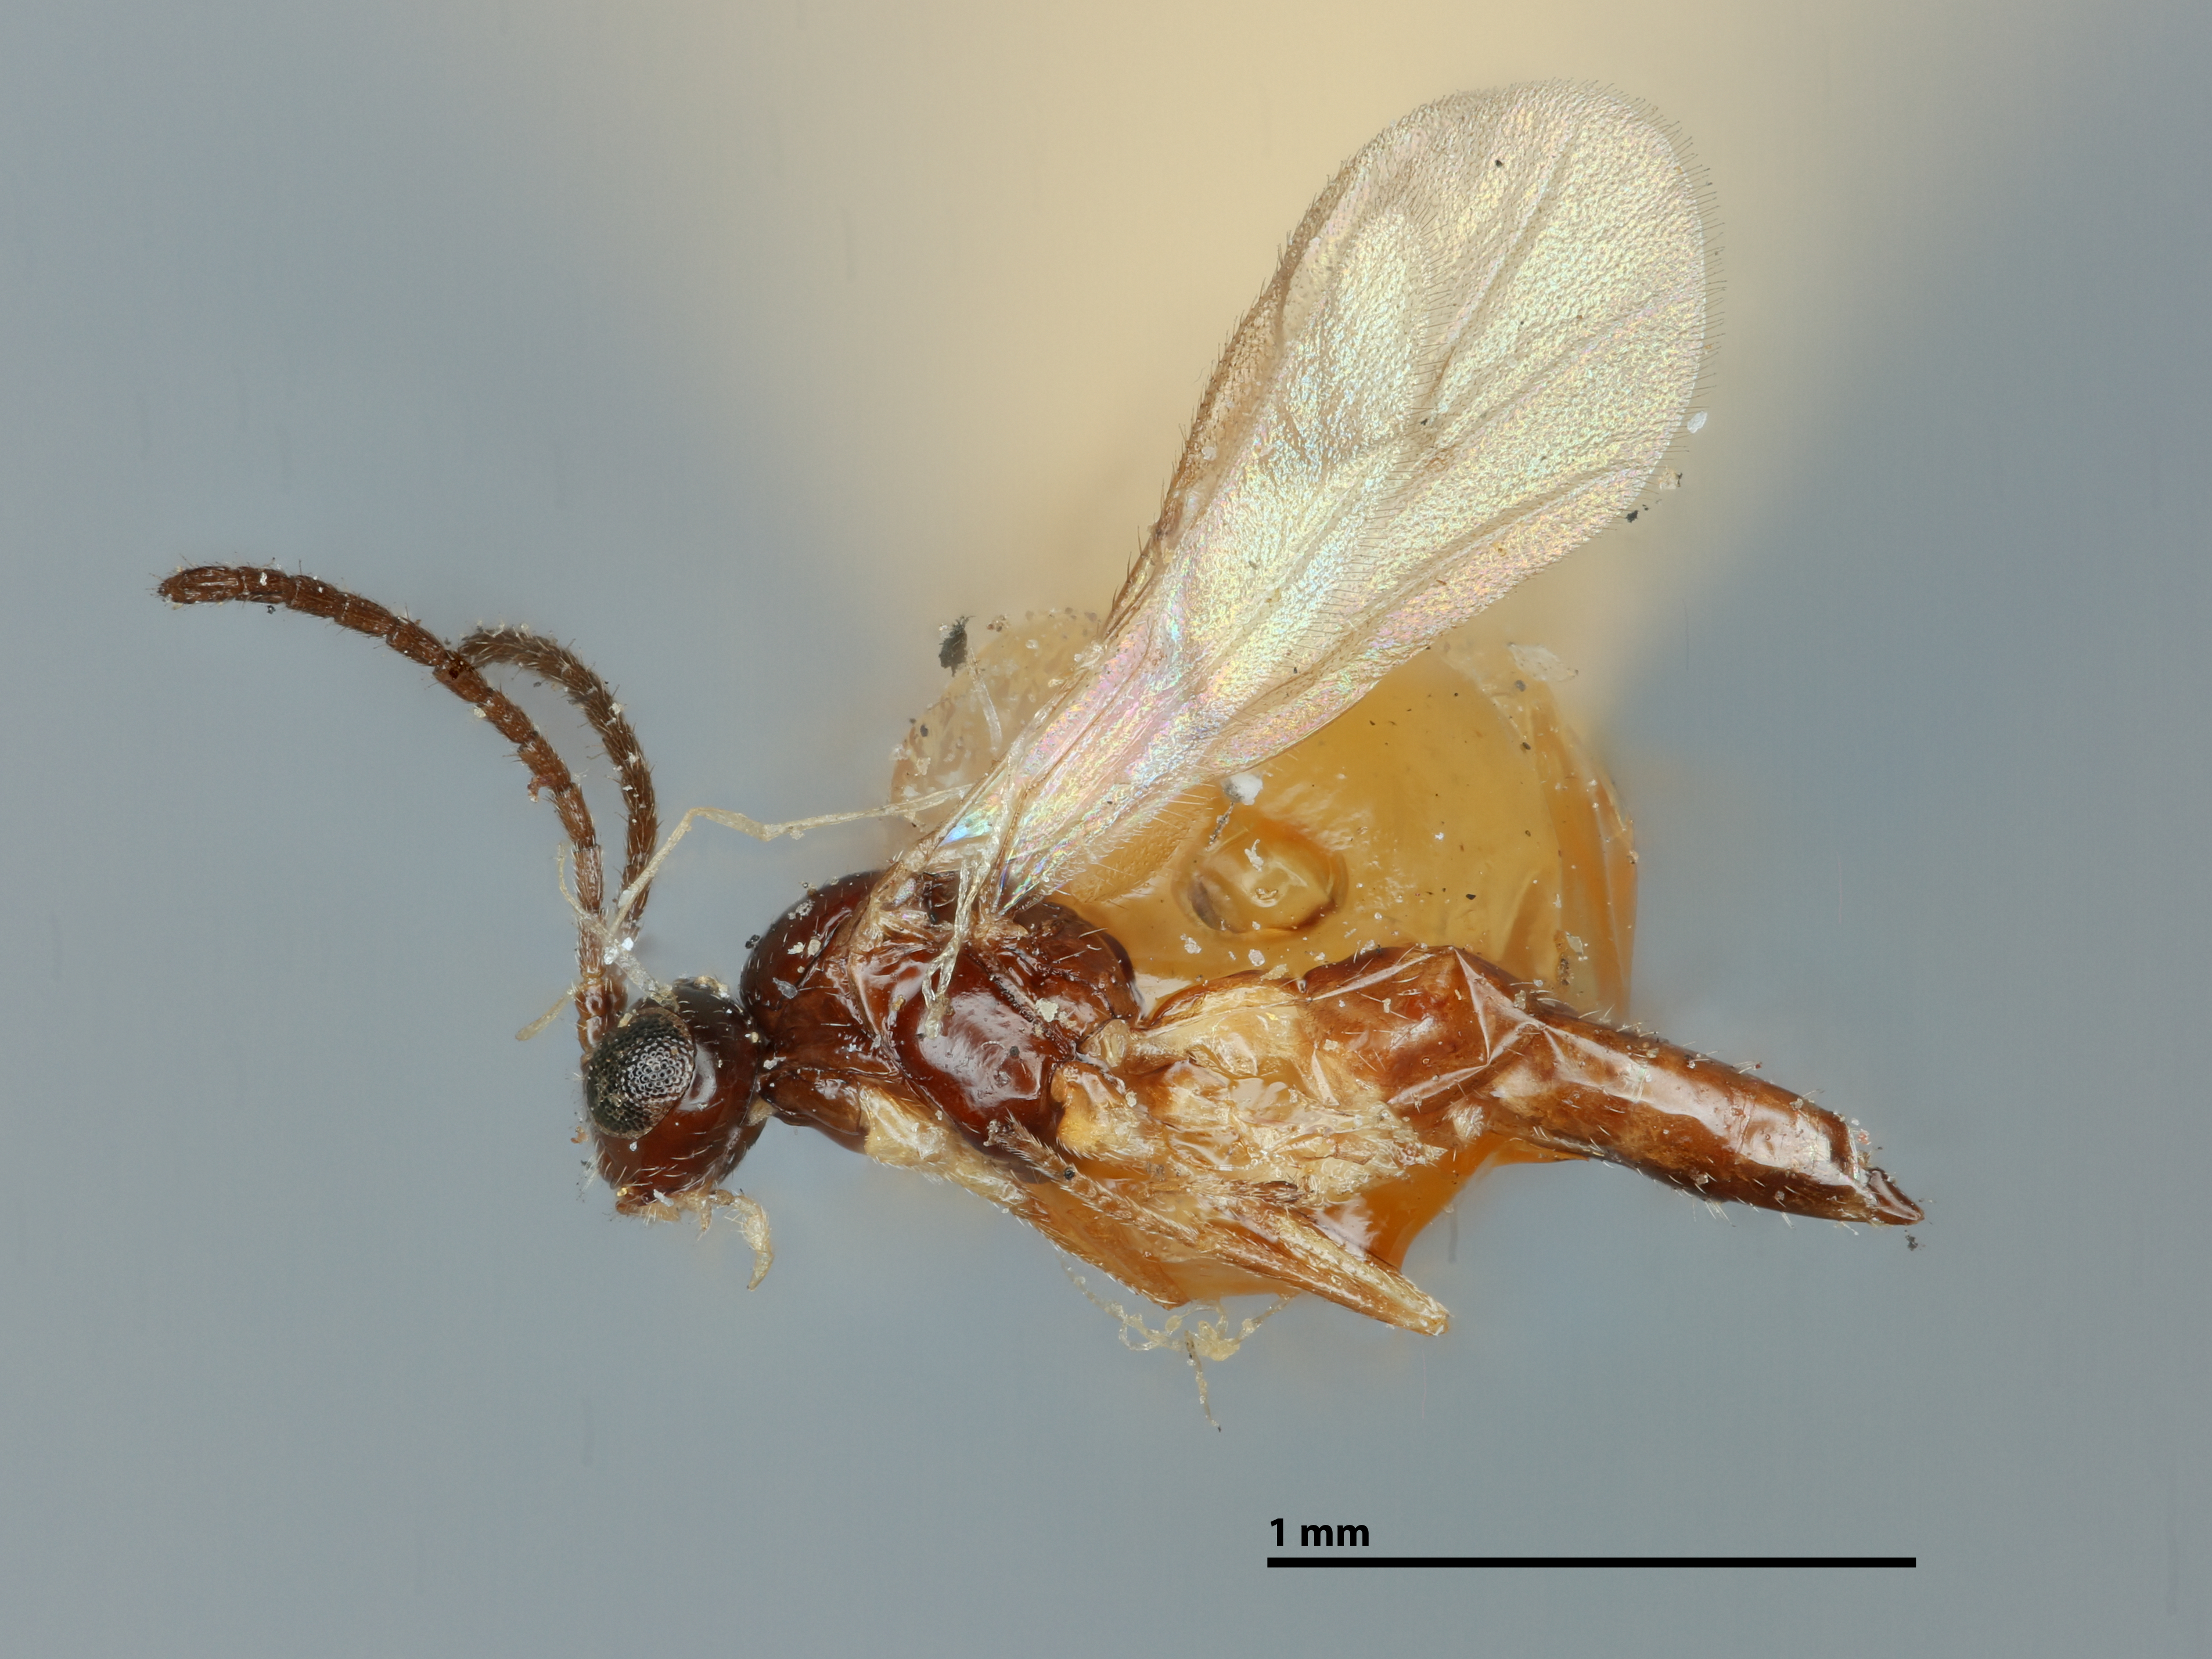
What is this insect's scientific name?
Lysiphlebus myzi
